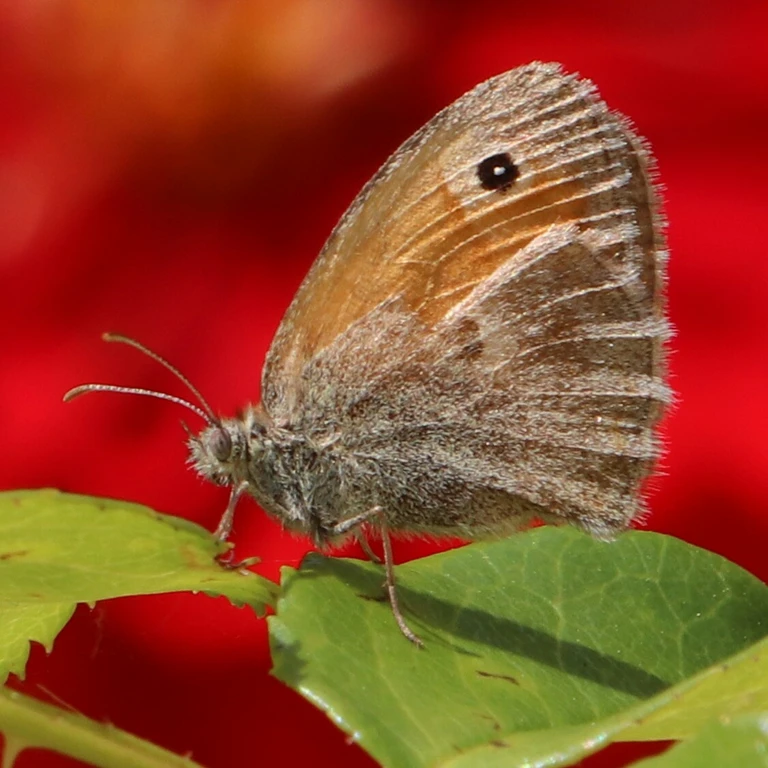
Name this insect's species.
Coenonympha pamphilus
